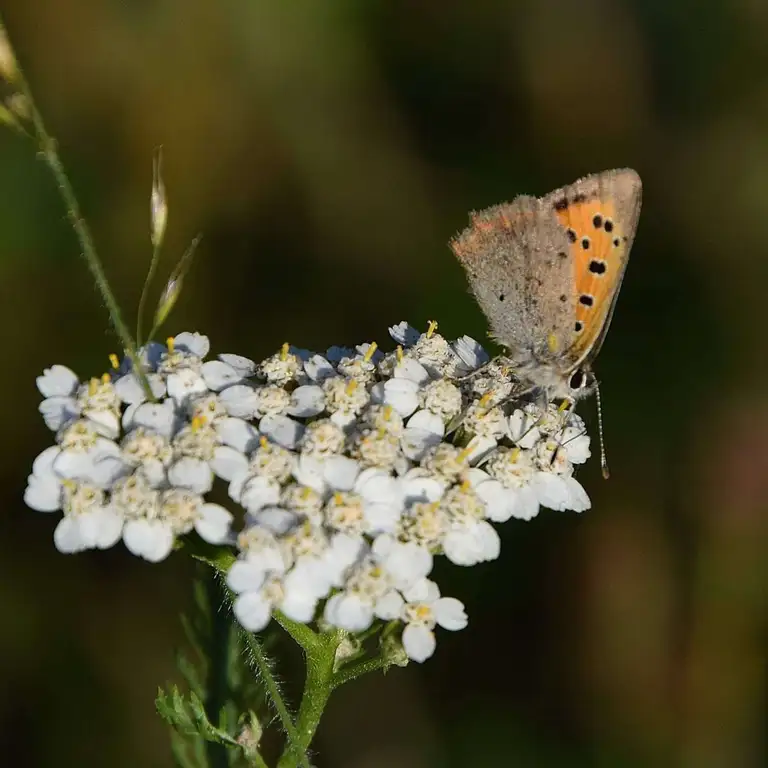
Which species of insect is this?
Lycaena phlaeas
